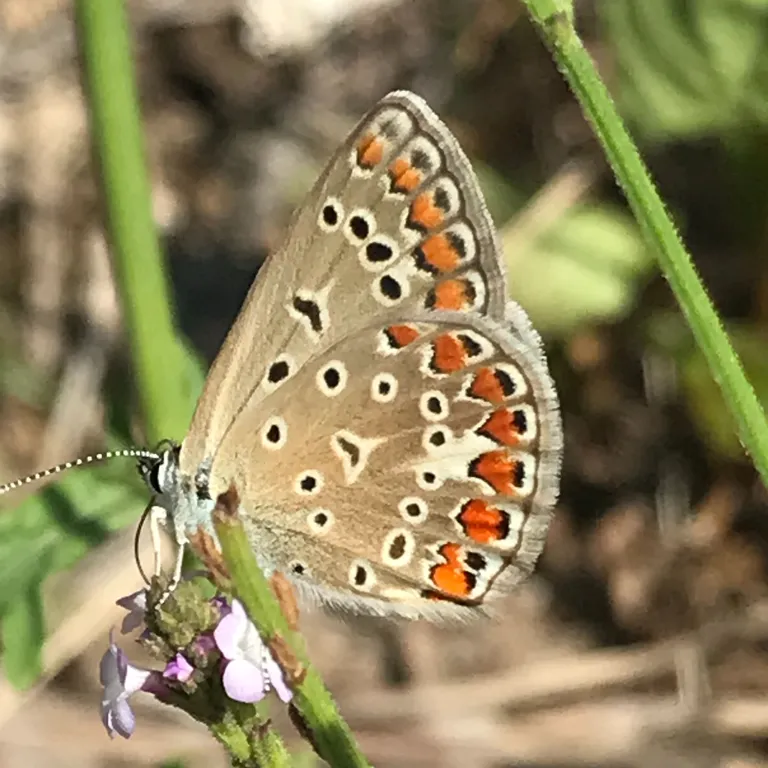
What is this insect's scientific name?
Polyommatus icarus
